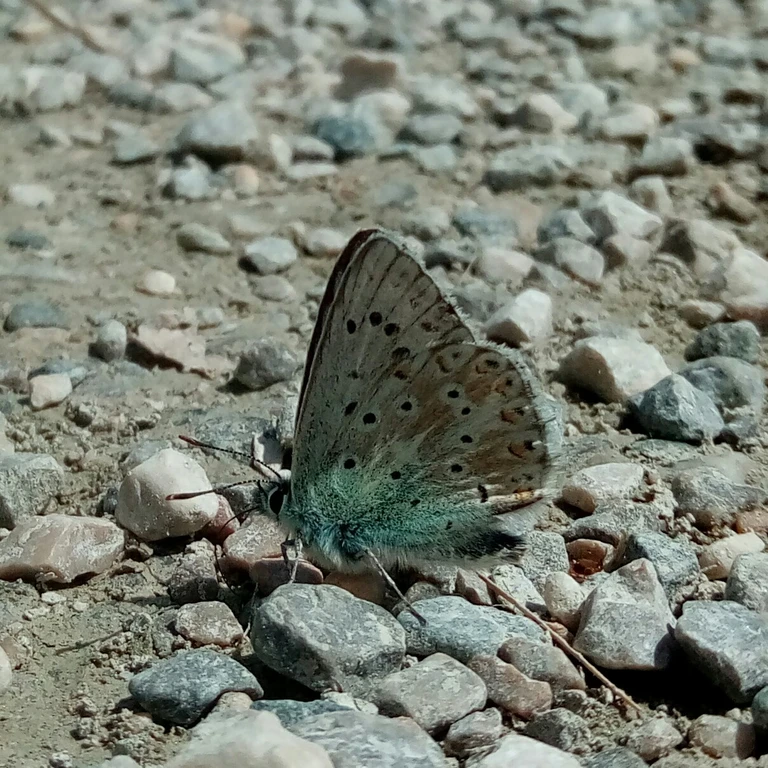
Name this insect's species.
Lysandra coridon
